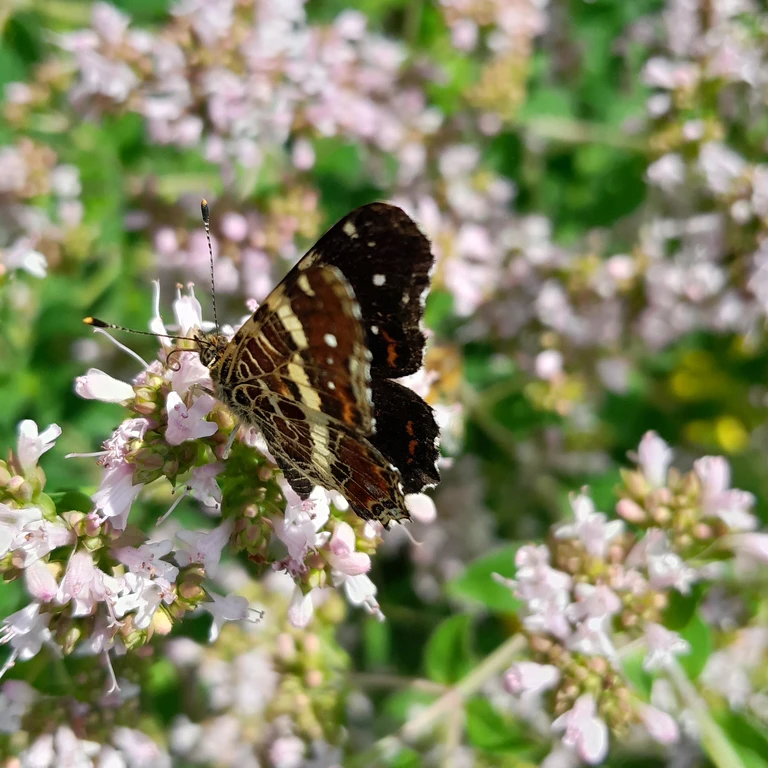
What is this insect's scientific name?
Araschnia levana
